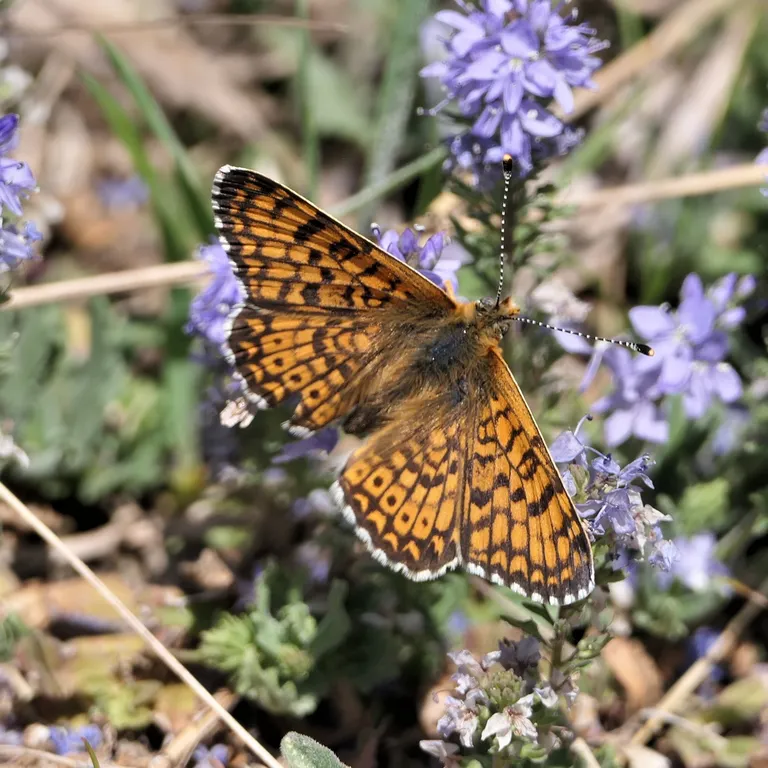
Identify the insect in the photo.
Melitaea cinxia
